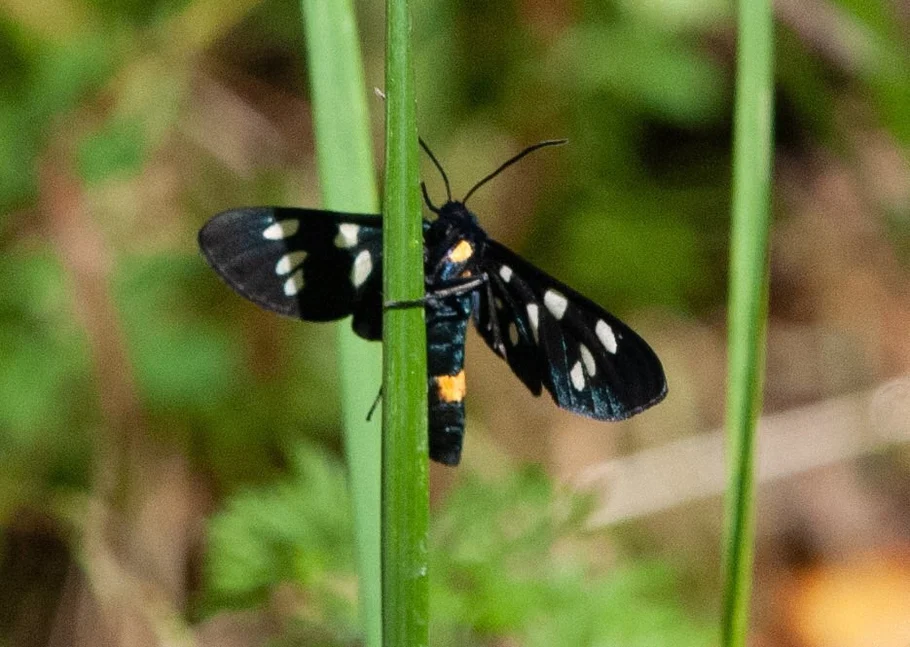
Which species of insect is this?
Amata phegea
